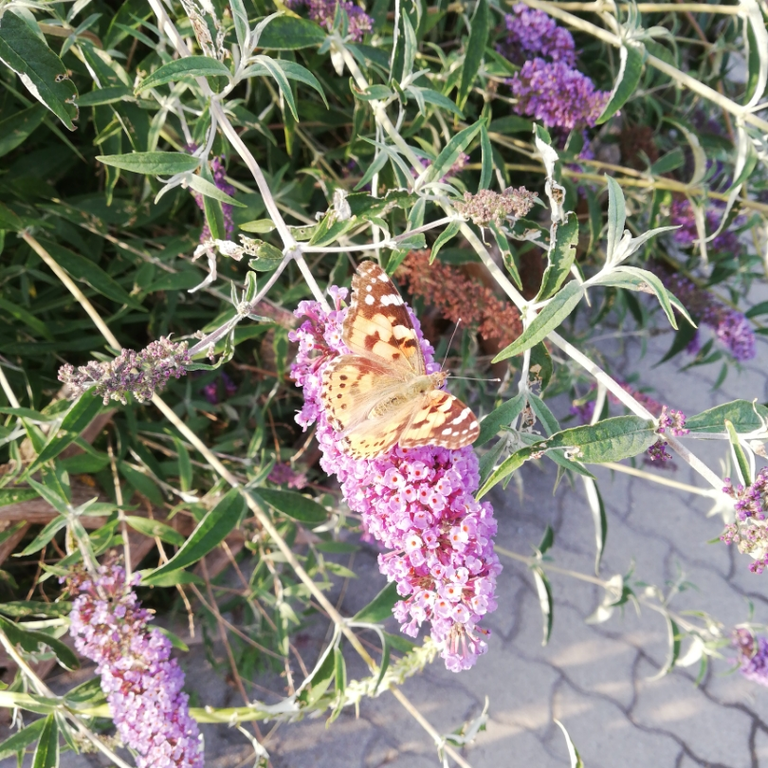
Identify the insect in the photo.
Vanessa cardui
